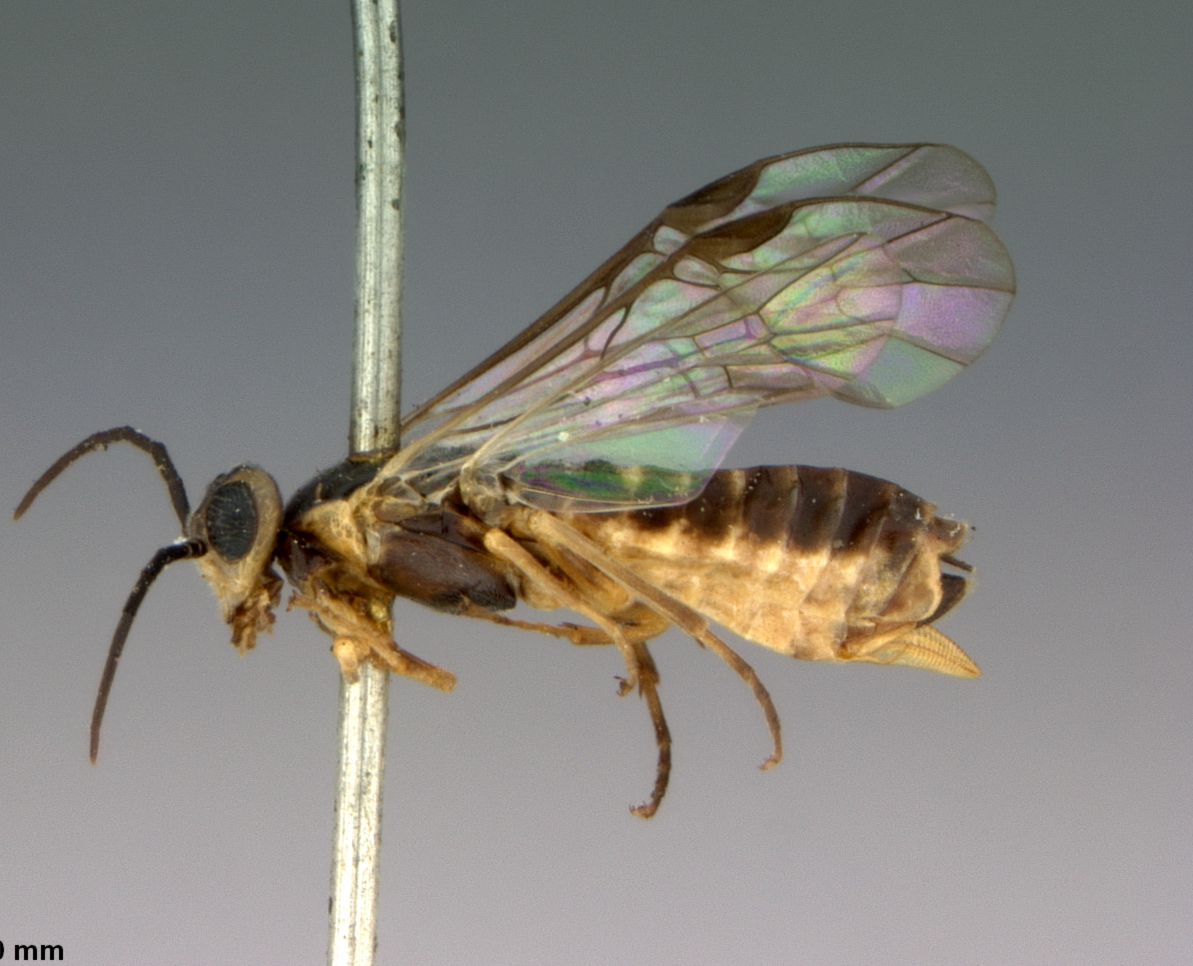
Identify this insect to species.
Amauronematus azaliae
